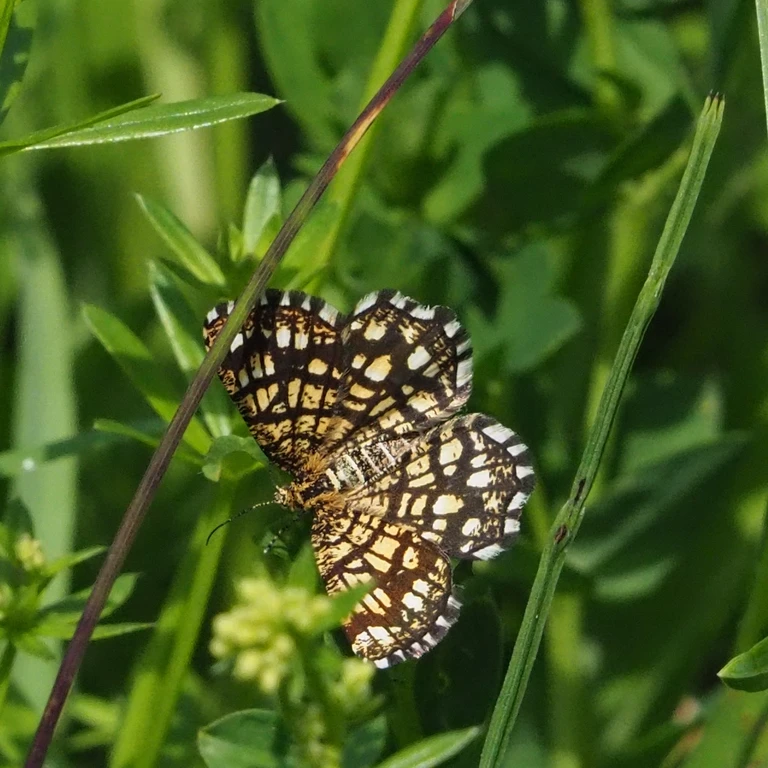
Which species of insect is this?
Chiasmia clathrata
